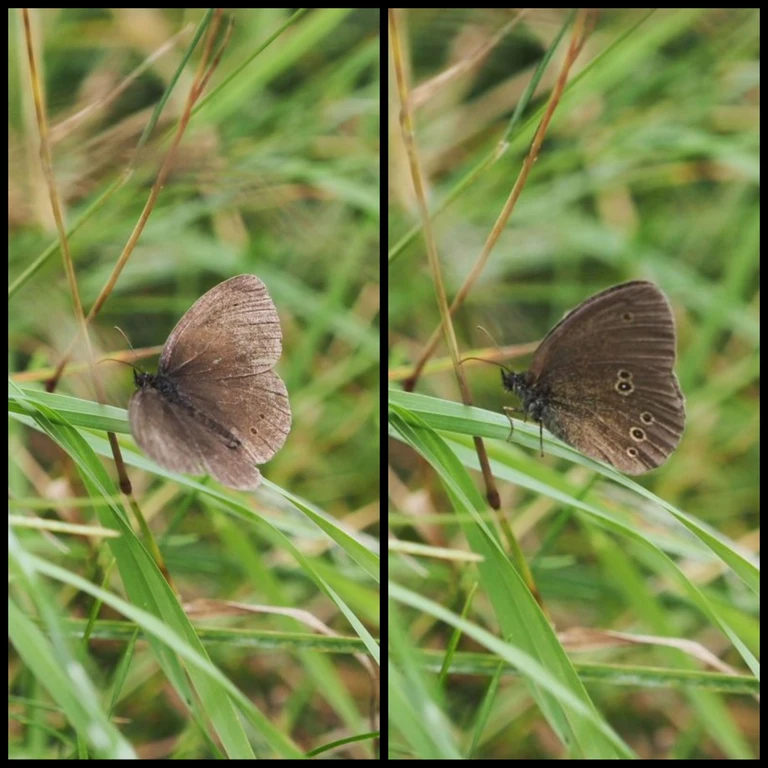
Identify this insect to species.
Aphantopus hyperantus
